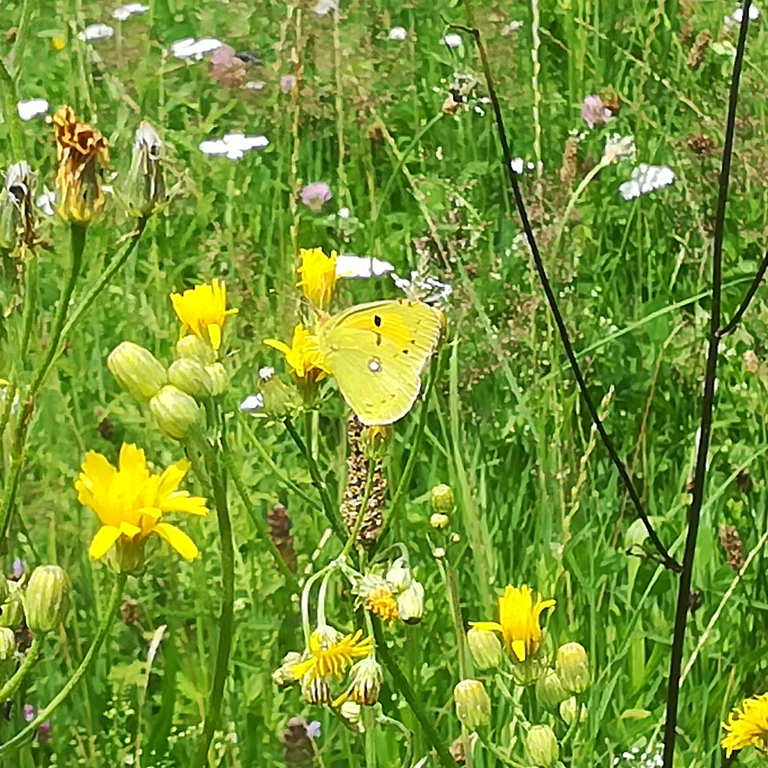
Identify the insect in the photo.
Colias croceus
